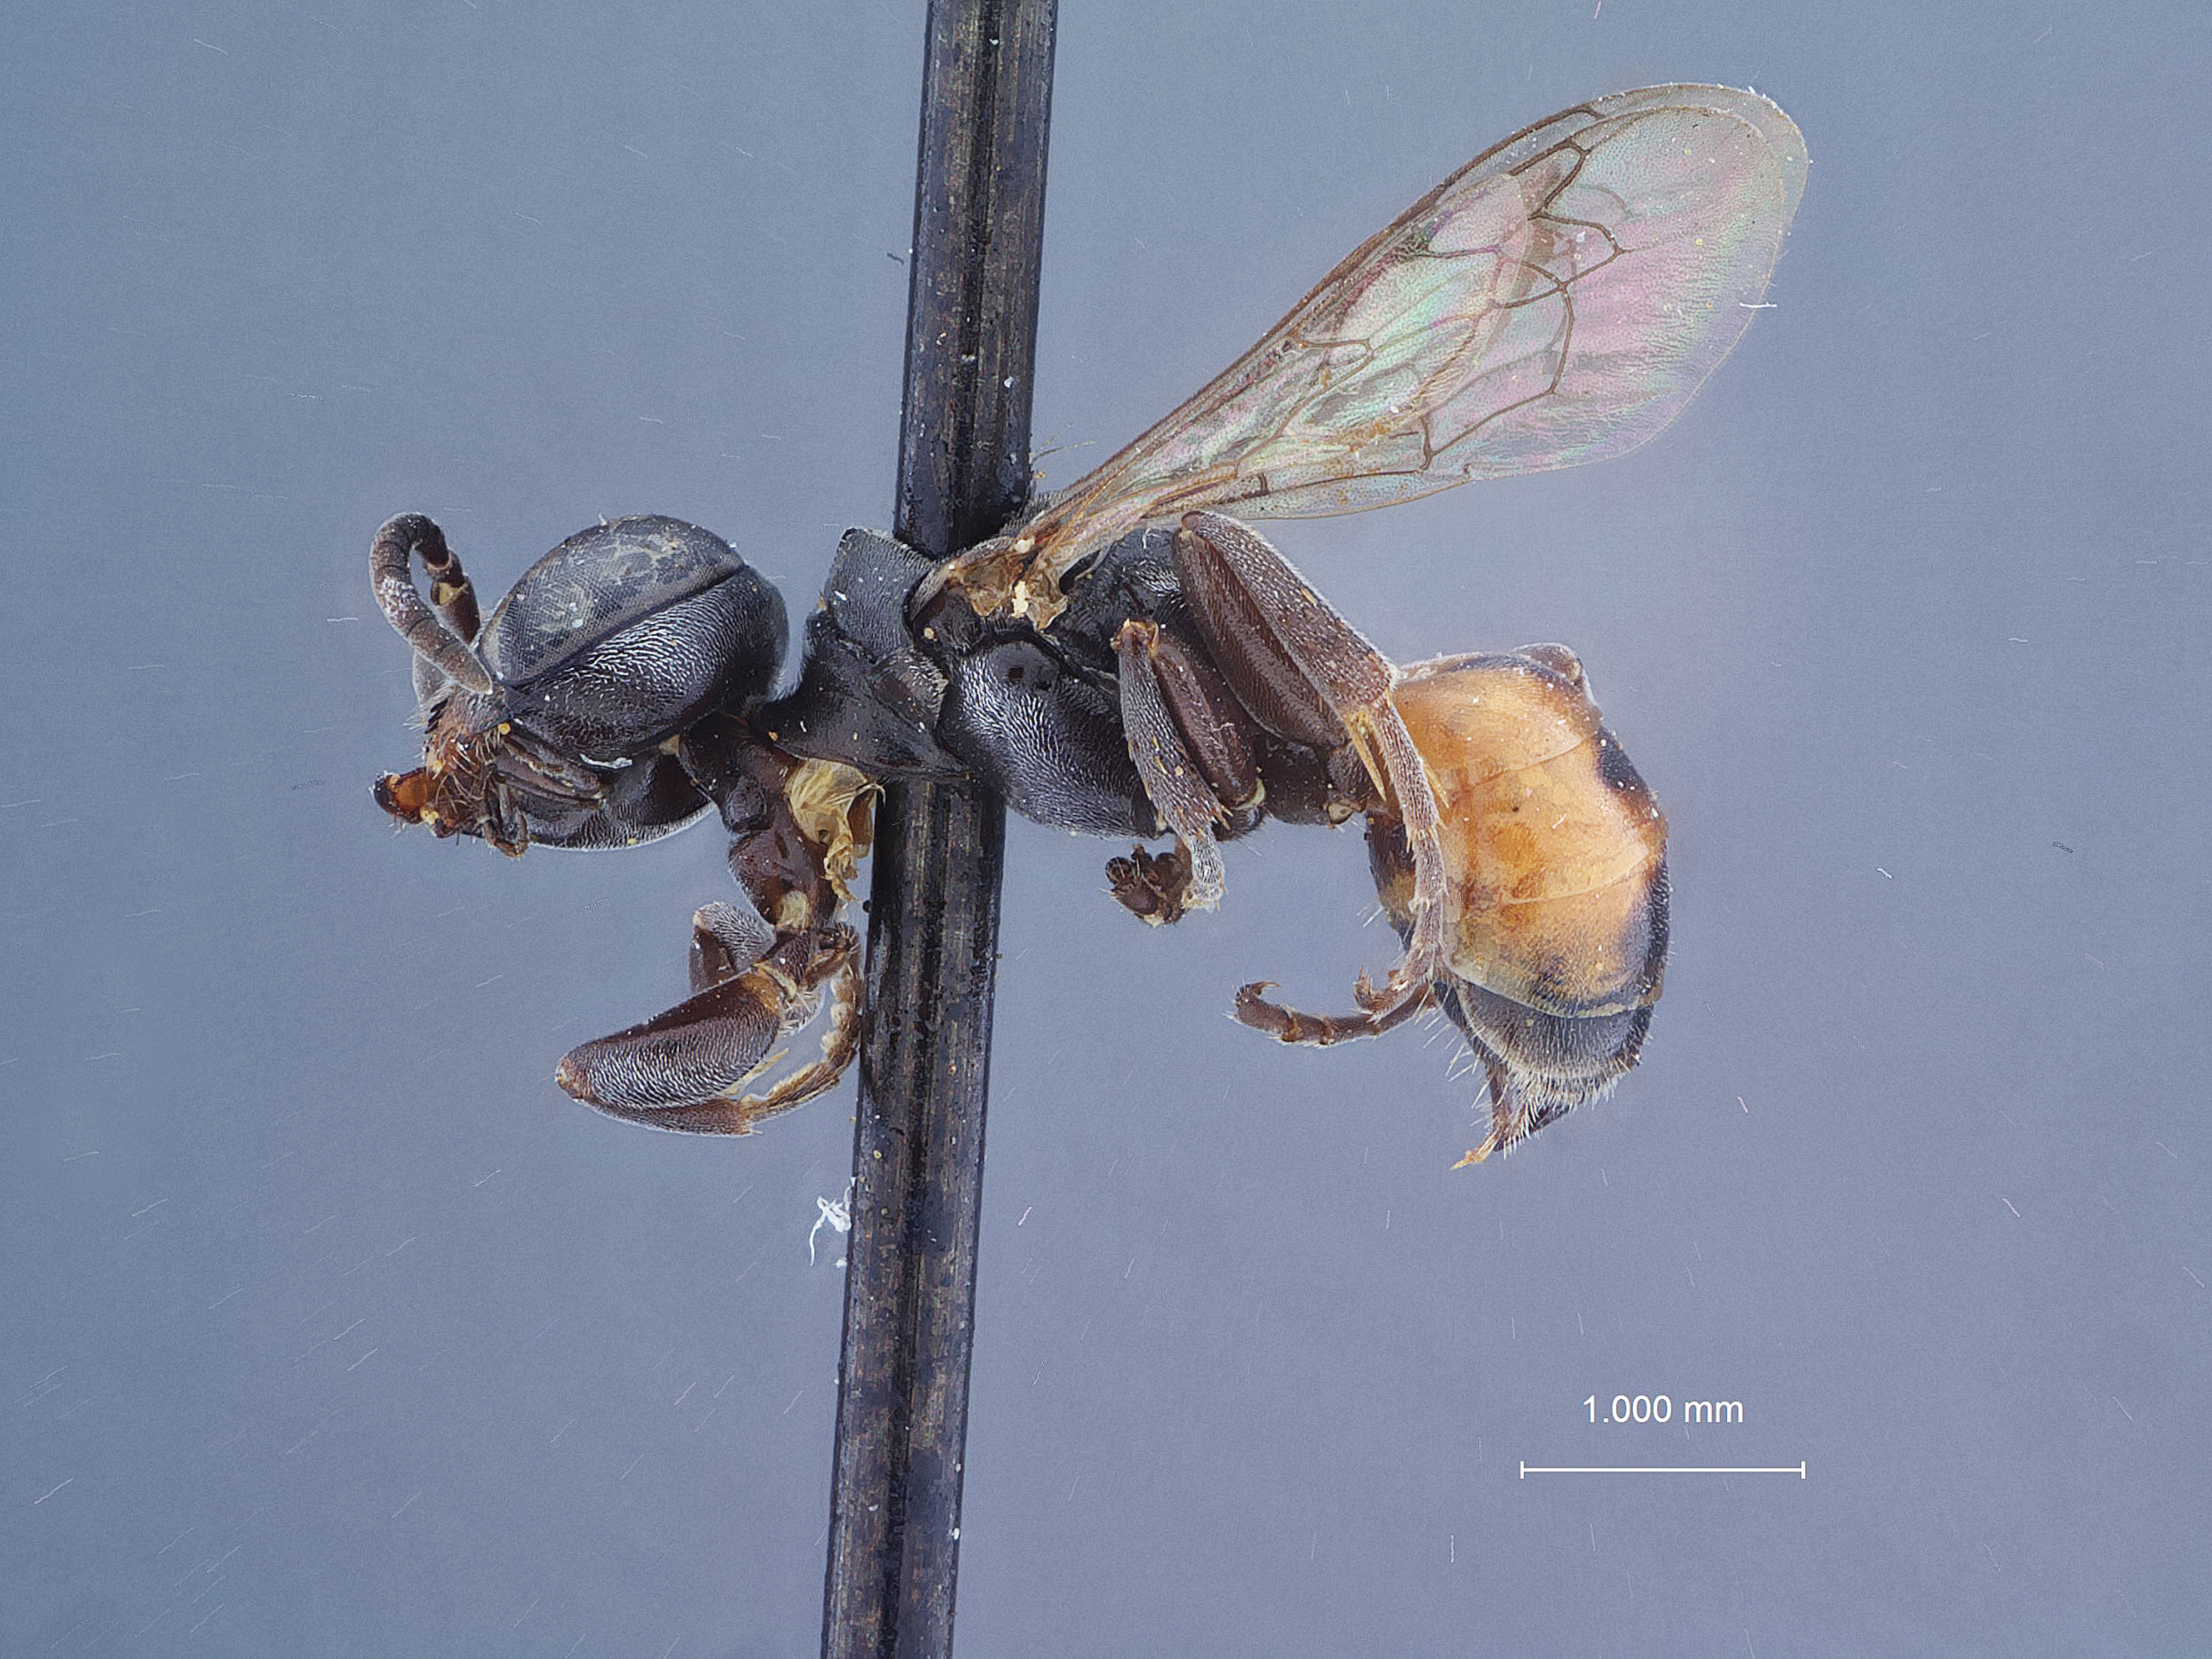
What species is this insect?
Plenoculus boharti
